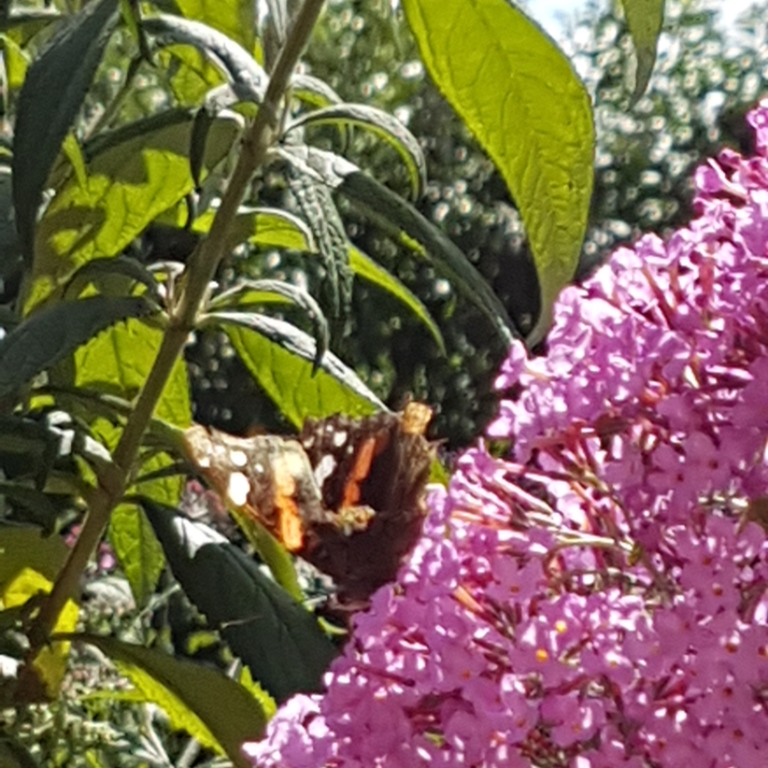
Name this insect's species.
Vanessa atalanta
